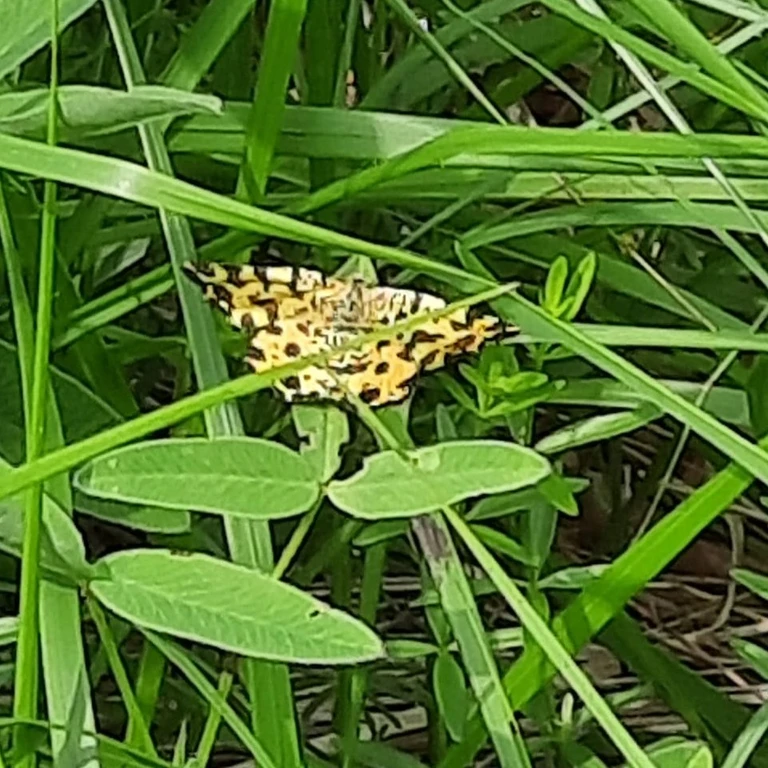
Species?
Pseudopanthera macularia
